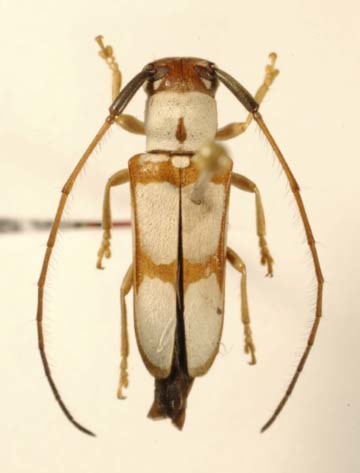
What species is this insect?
Adesmus guttatus
